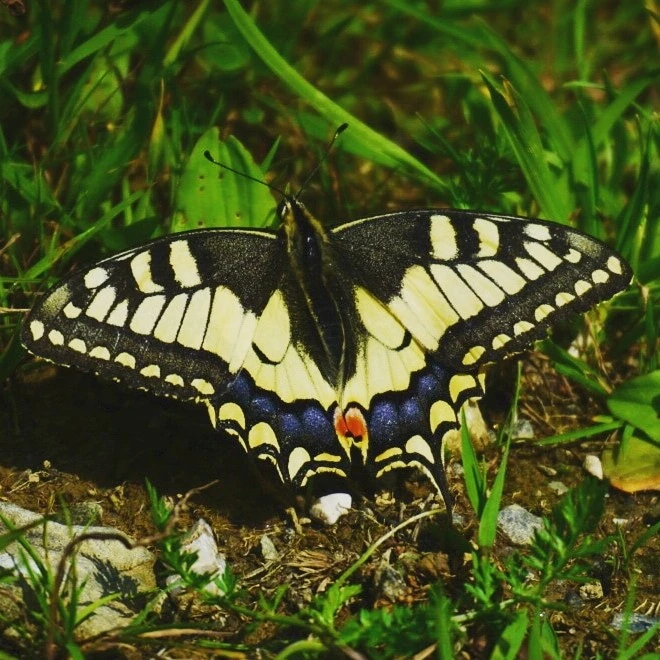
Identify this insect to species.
Papilio machaon
